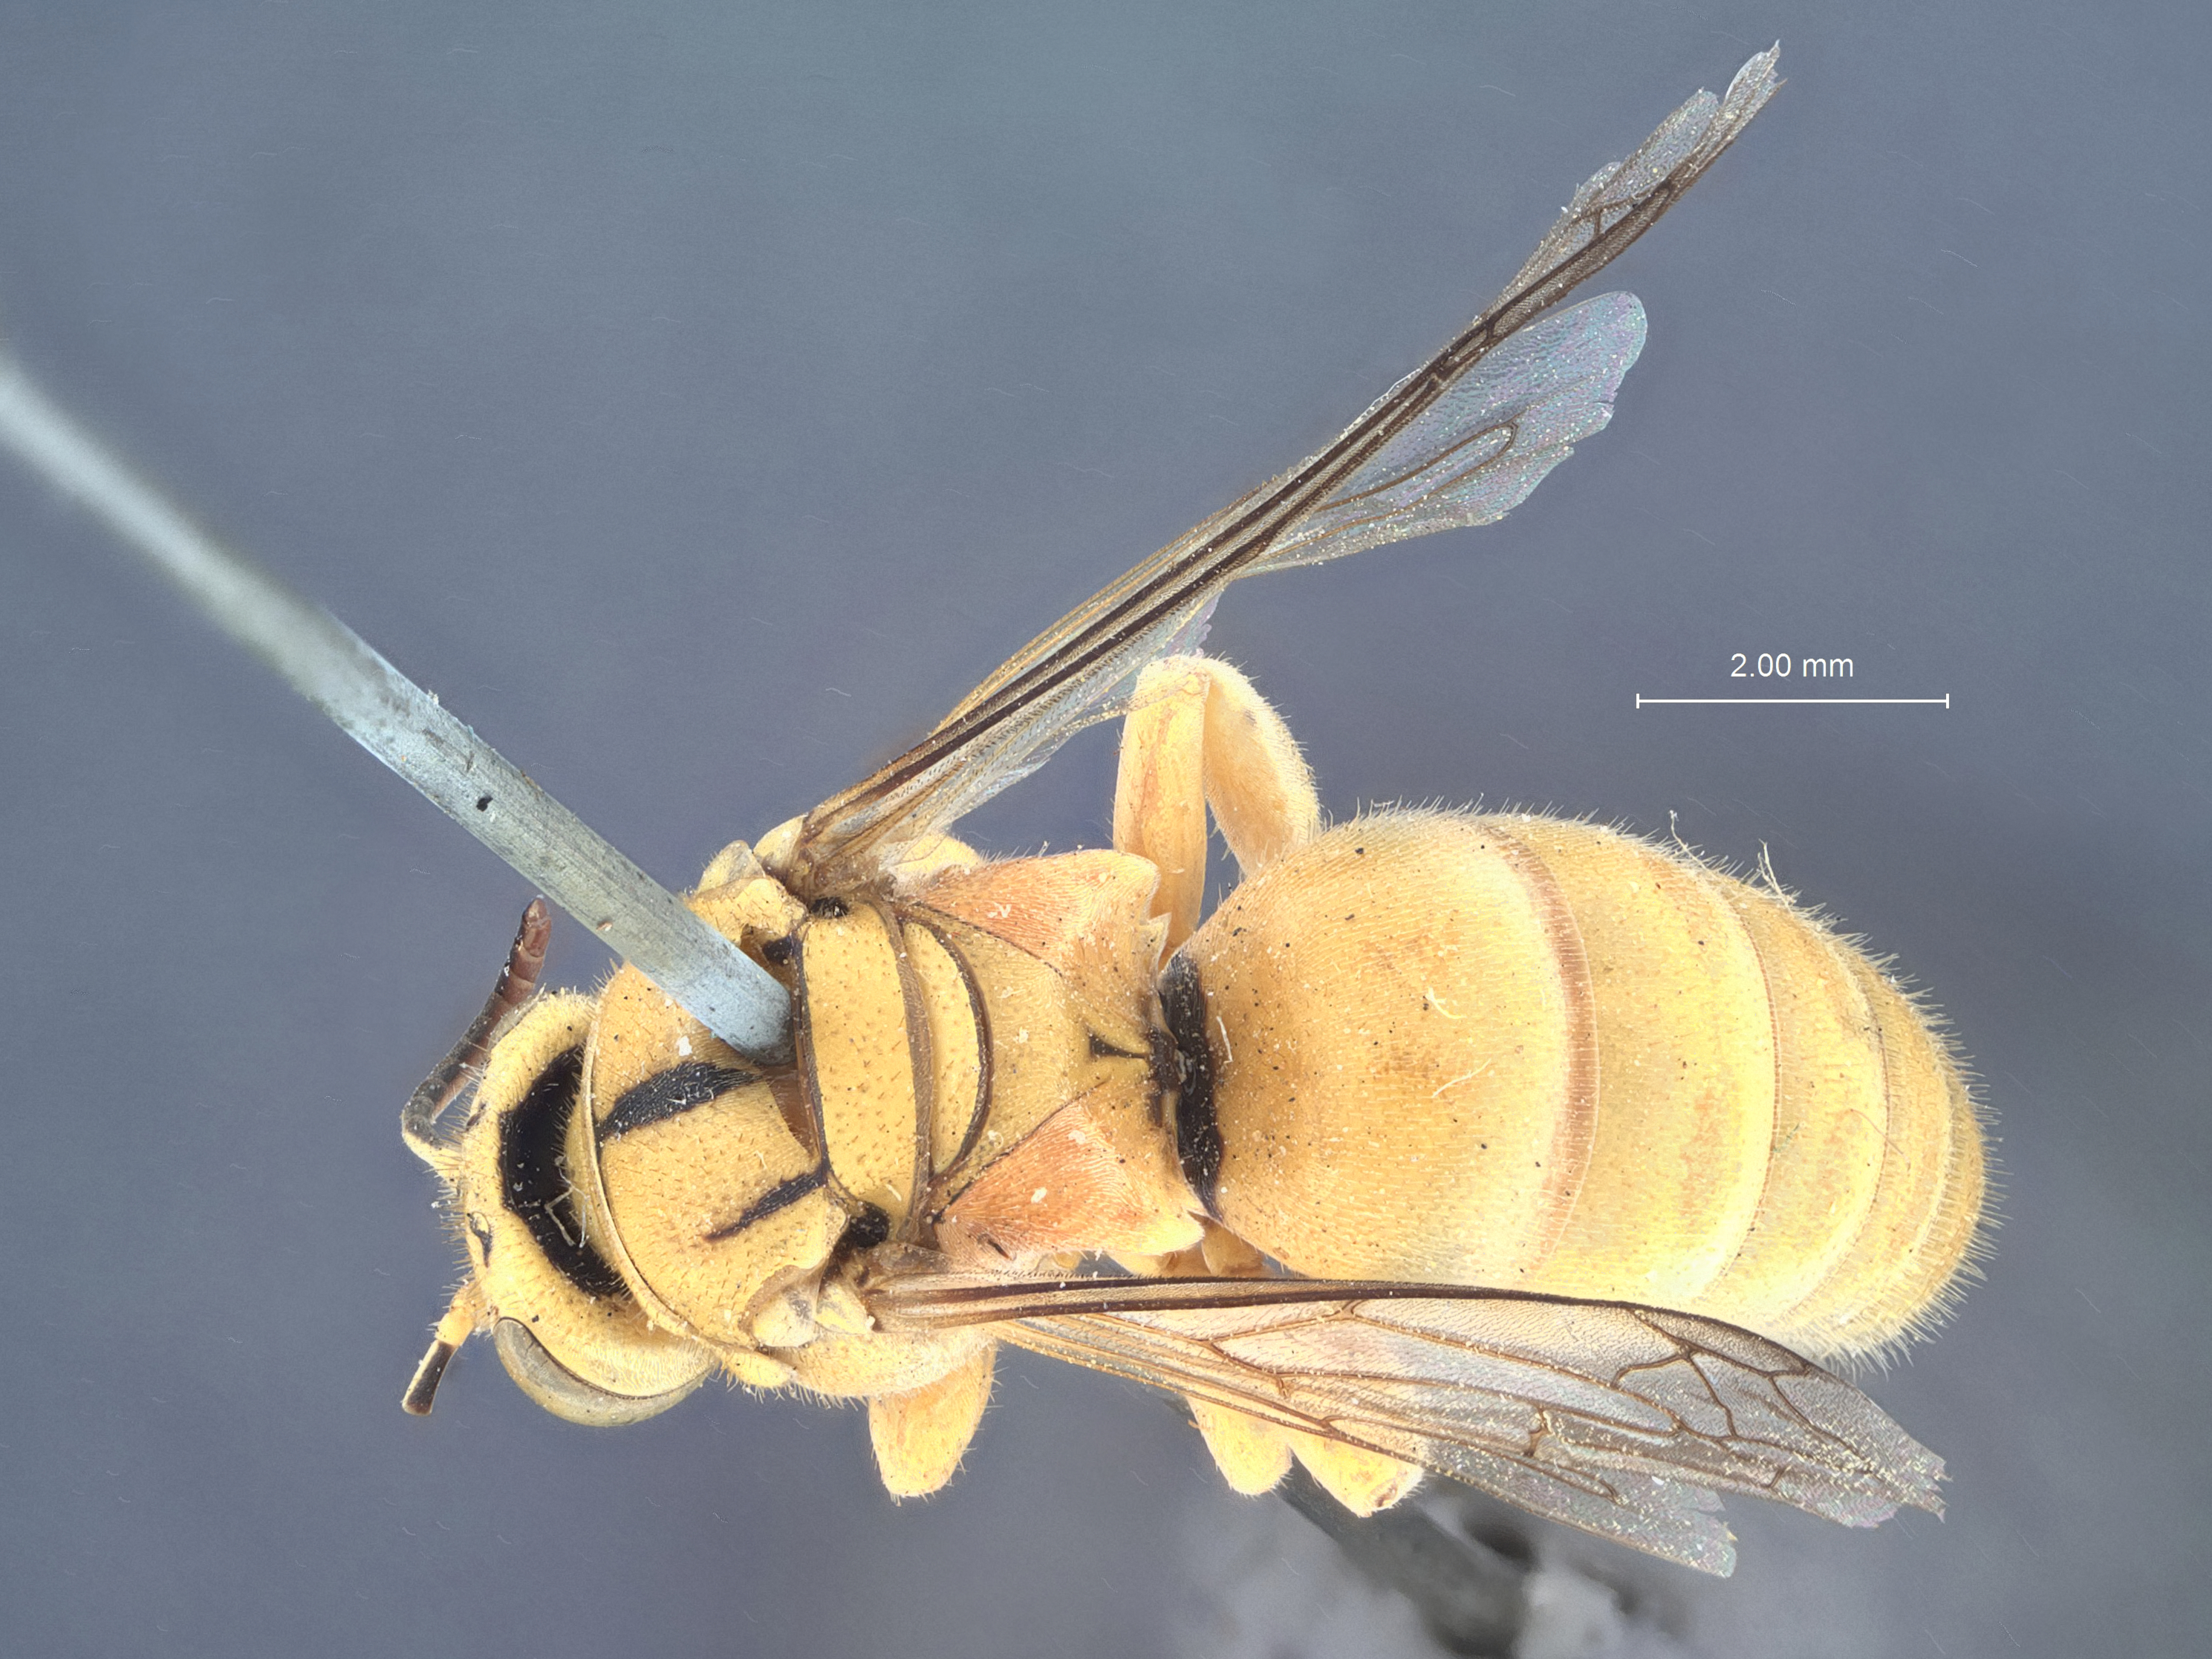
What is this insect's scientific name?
Stizus flavus
